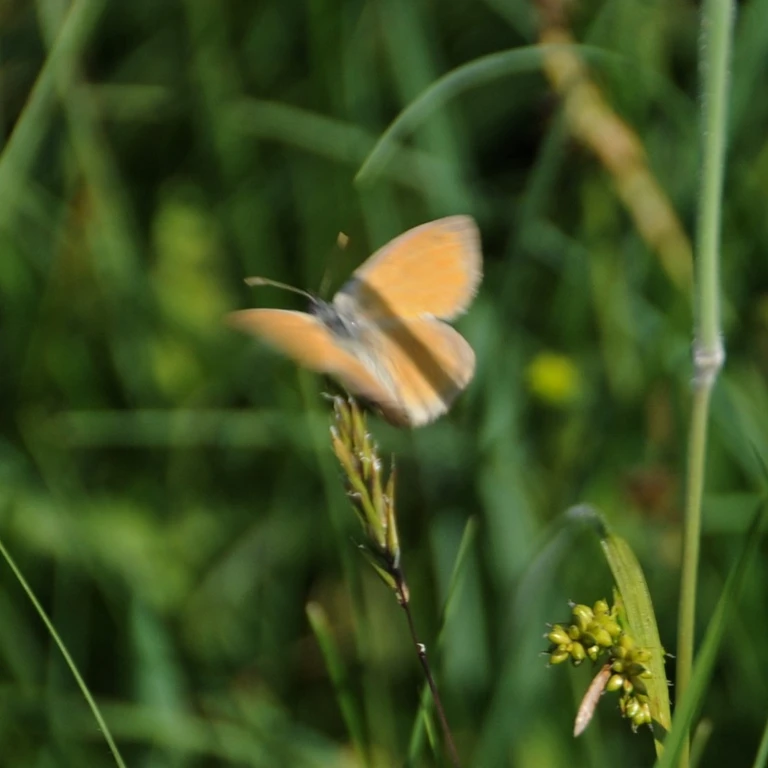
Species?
Coenonympha pamphilus
